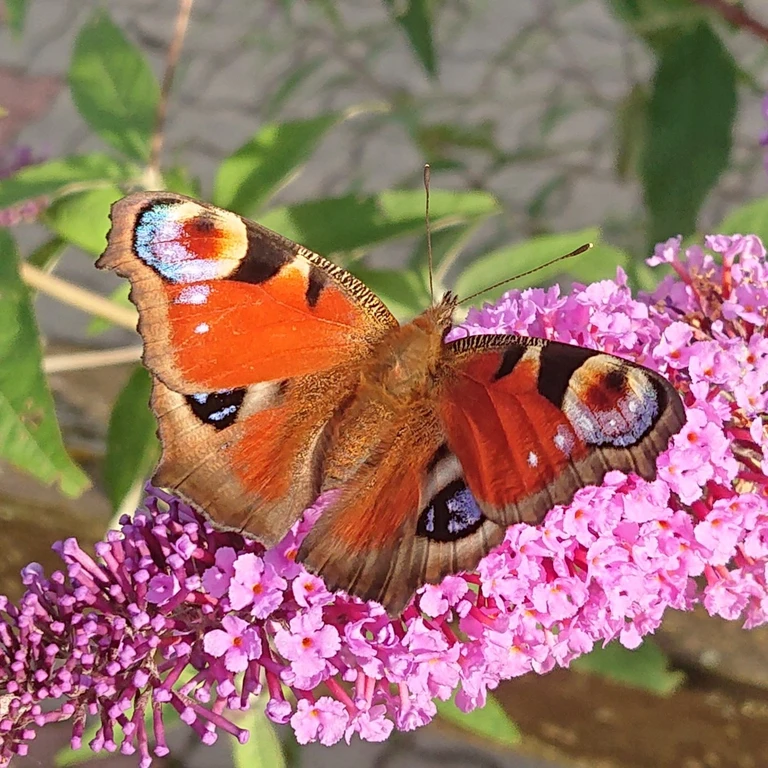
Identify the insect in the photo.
Aglais io
